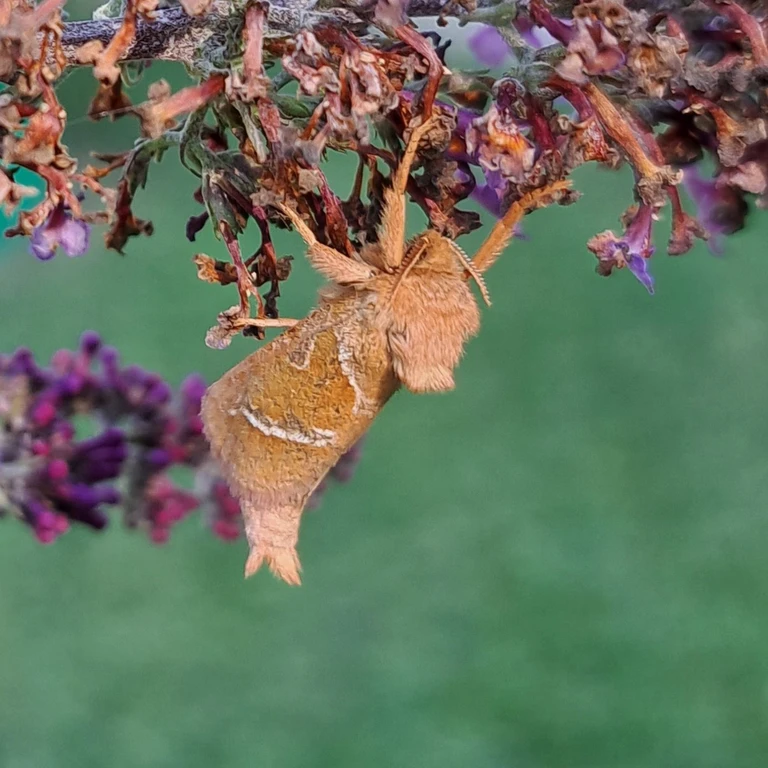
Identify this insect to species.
Triodia sylvina
